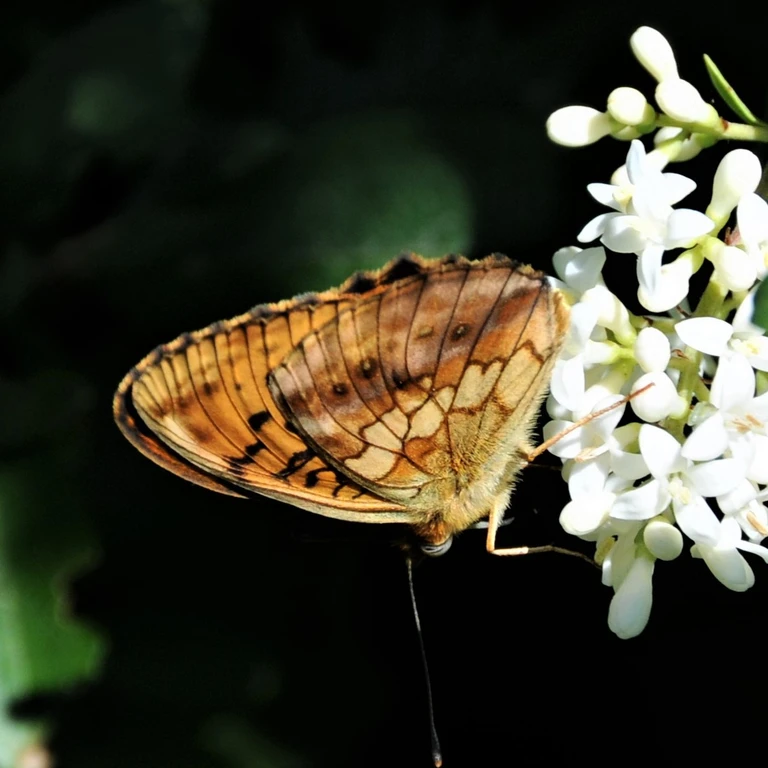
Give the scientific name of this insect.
Brenthis daphne
